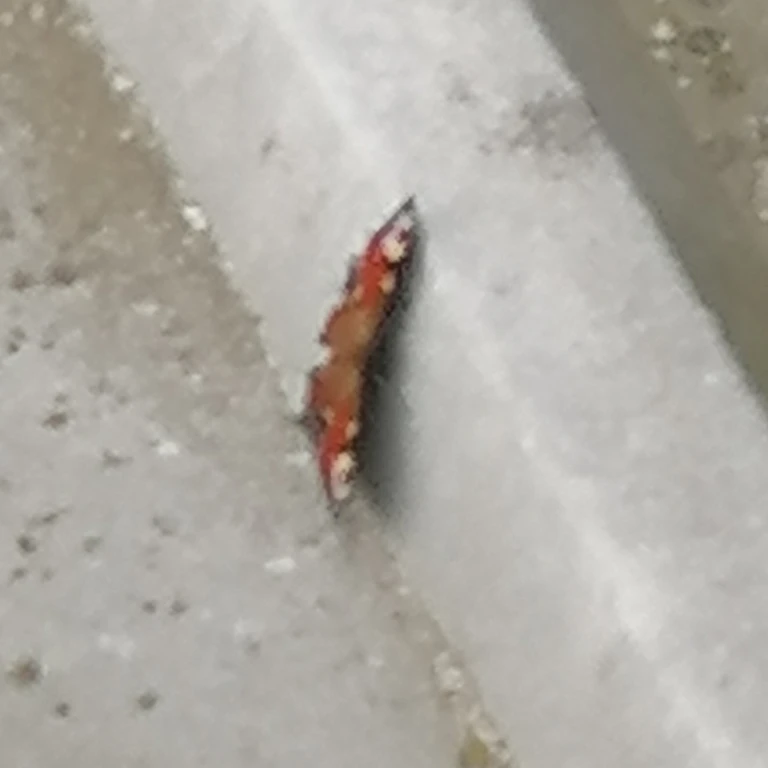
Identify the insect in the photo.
Aglais io
